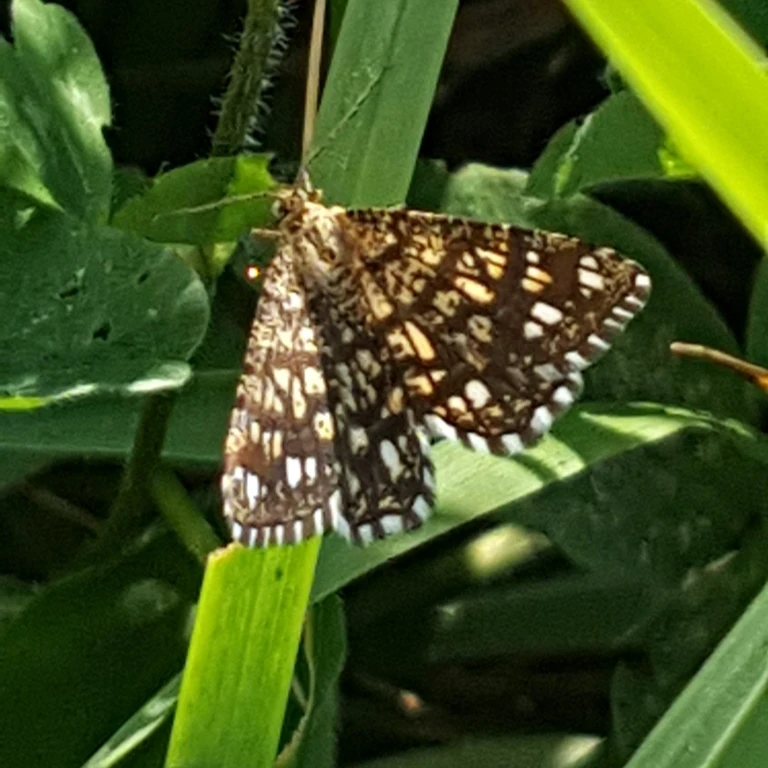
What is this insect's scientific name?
Chiasmia clathrata
